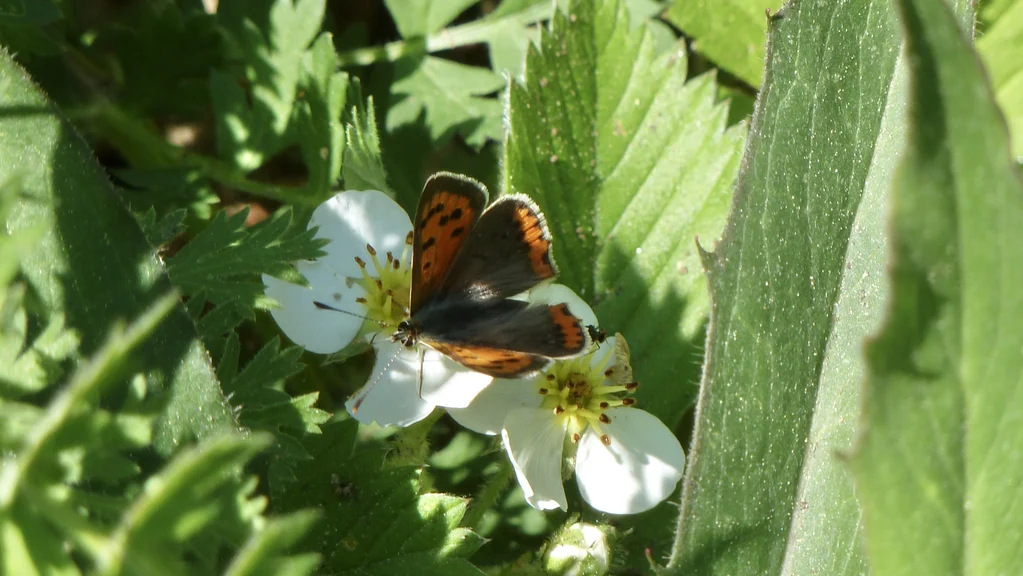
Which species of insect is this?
Lycaena phlaeas
